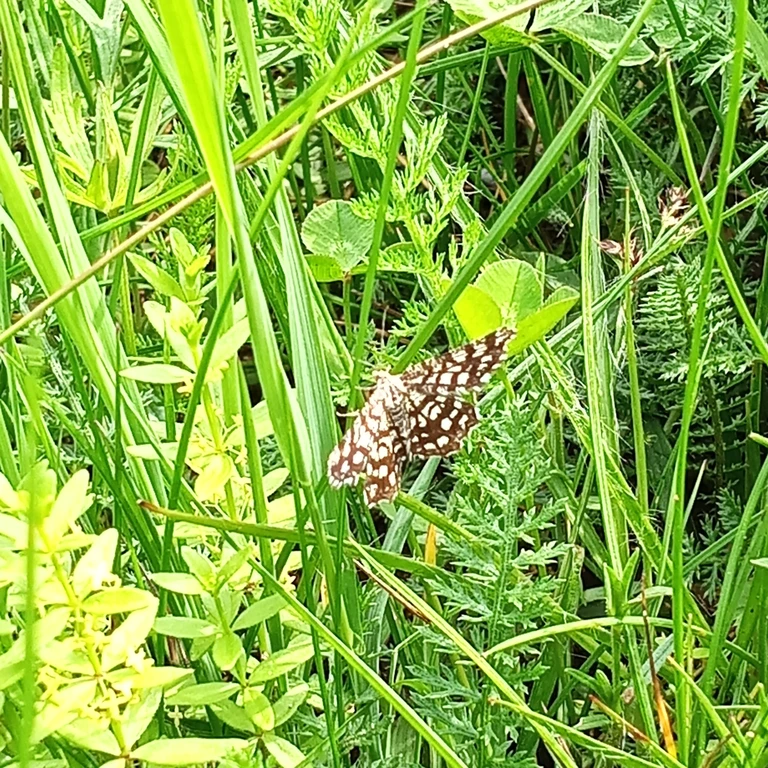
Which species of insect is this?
Chiasmia clathrata
